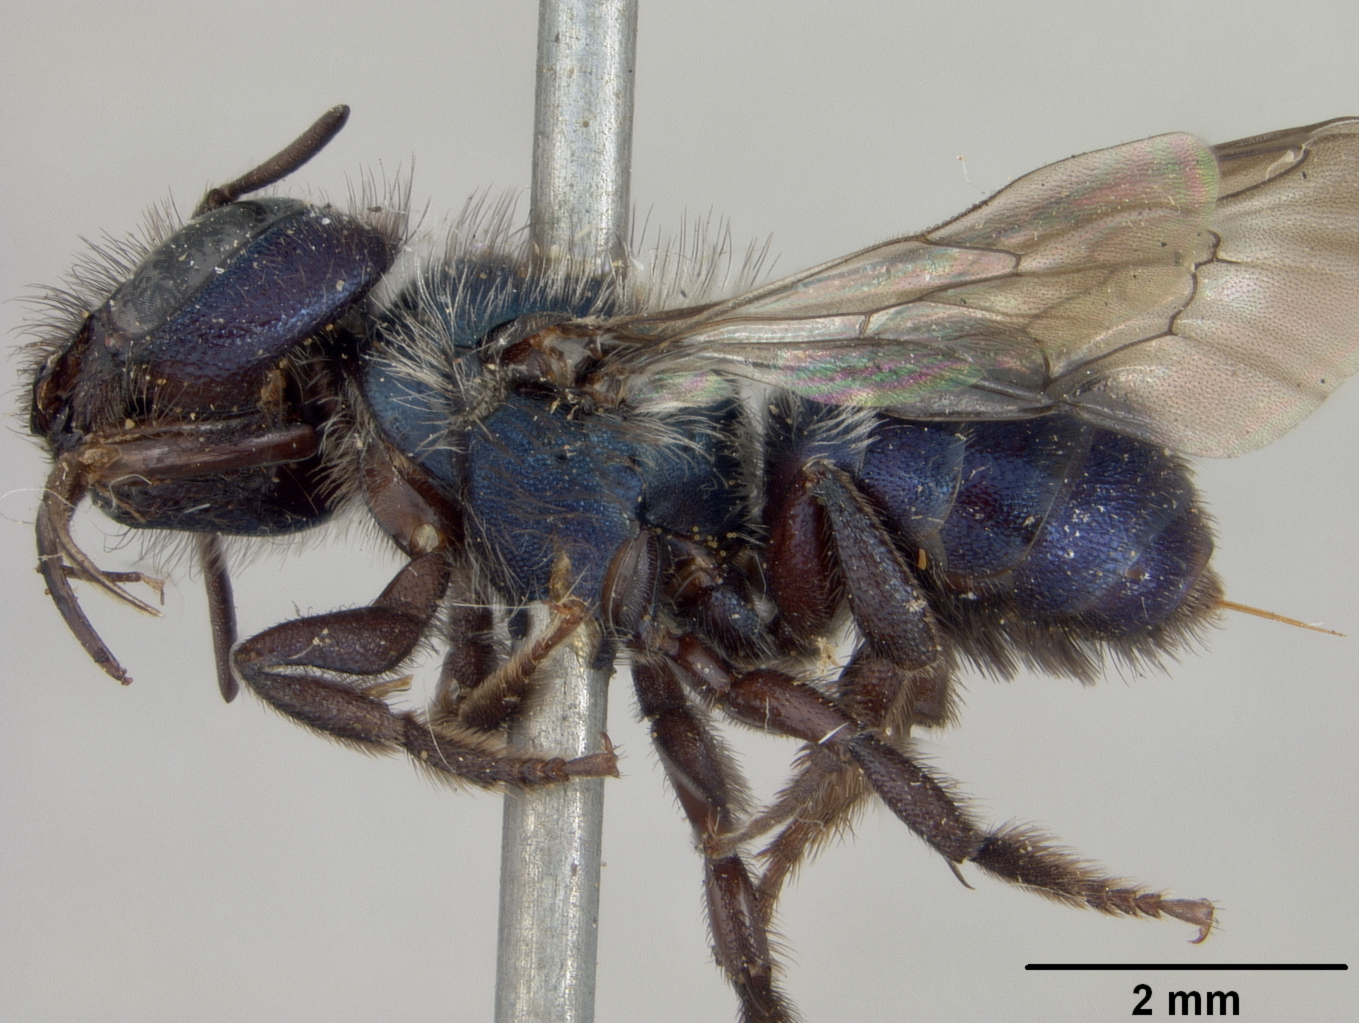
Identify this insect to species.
Osmia hypoleuca
